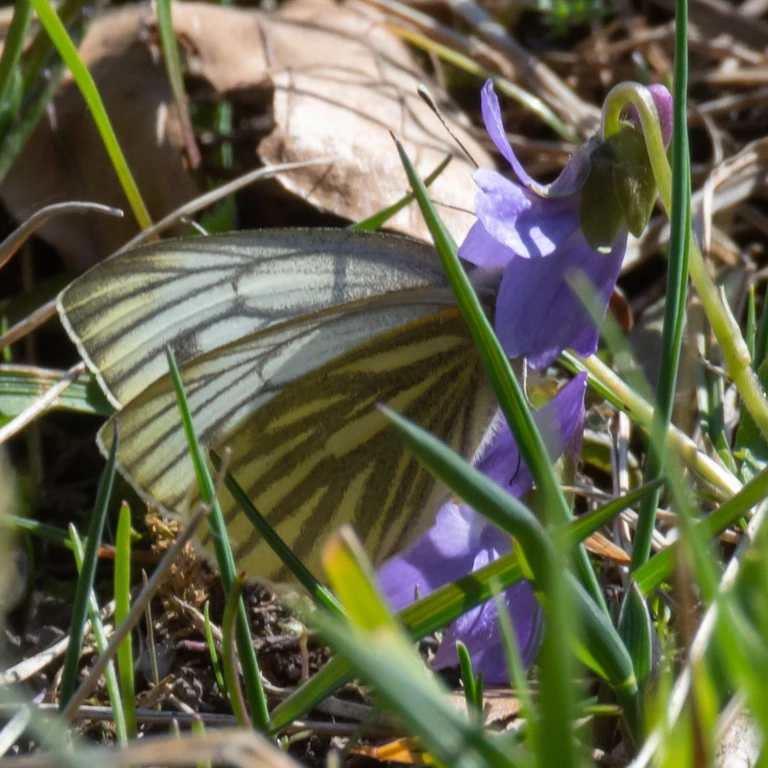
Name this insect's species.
Pieris napi
